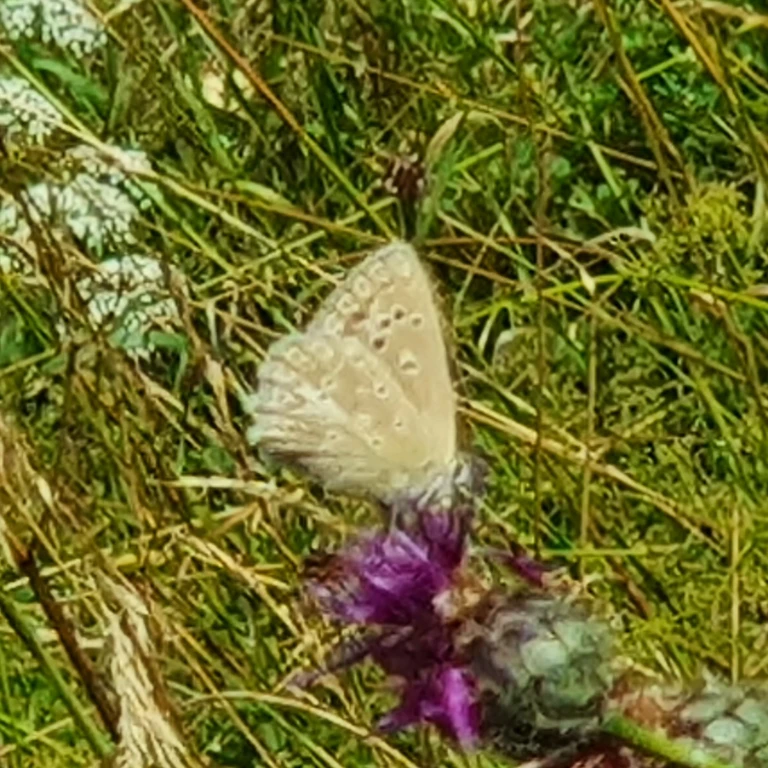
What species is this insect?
Polyommatus daphnis
